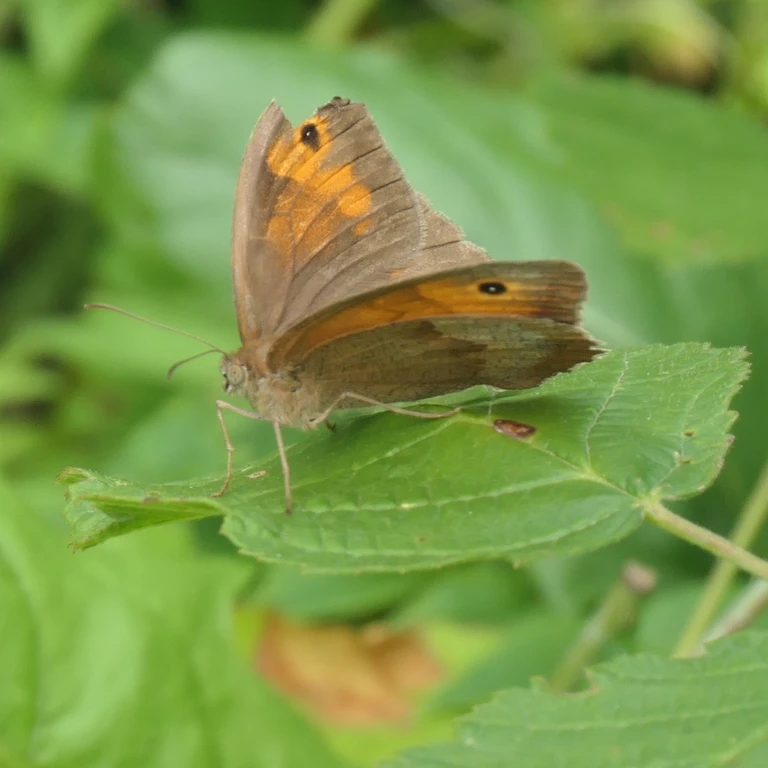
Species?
Maniola jurtina
